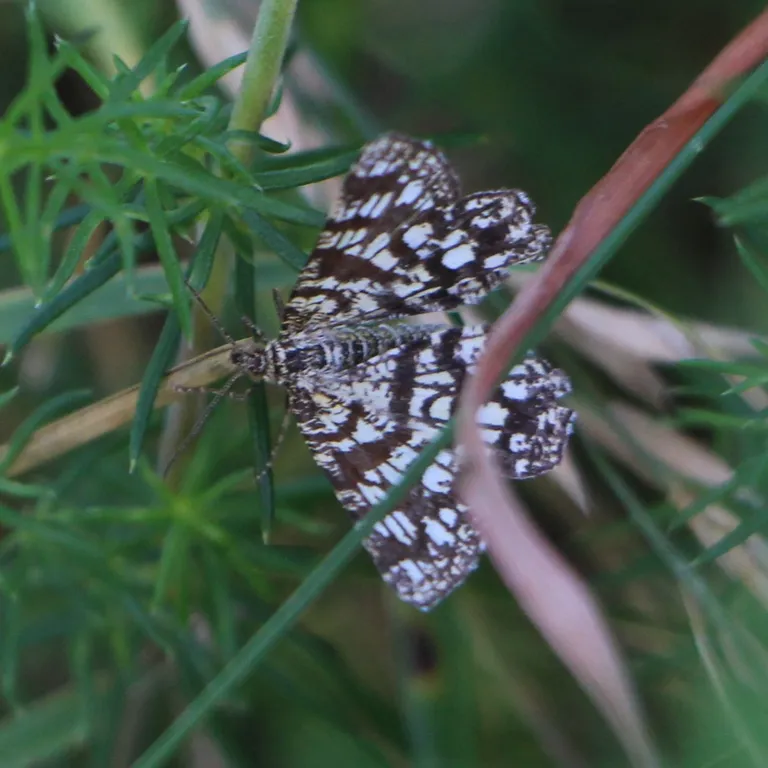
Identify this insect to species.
Chiasmia clathrata
